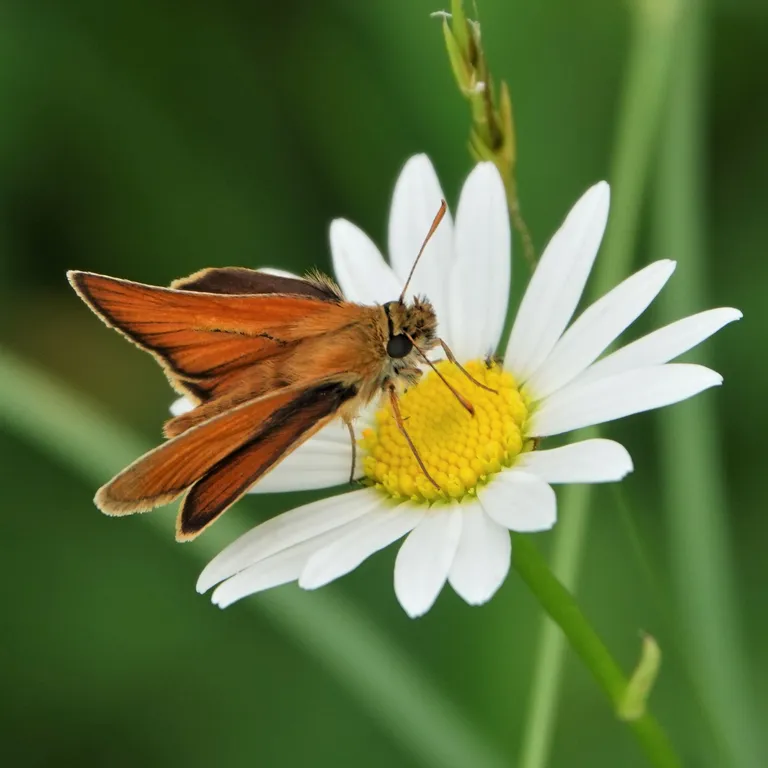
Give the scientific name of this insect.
Thymelicus sylvestris
